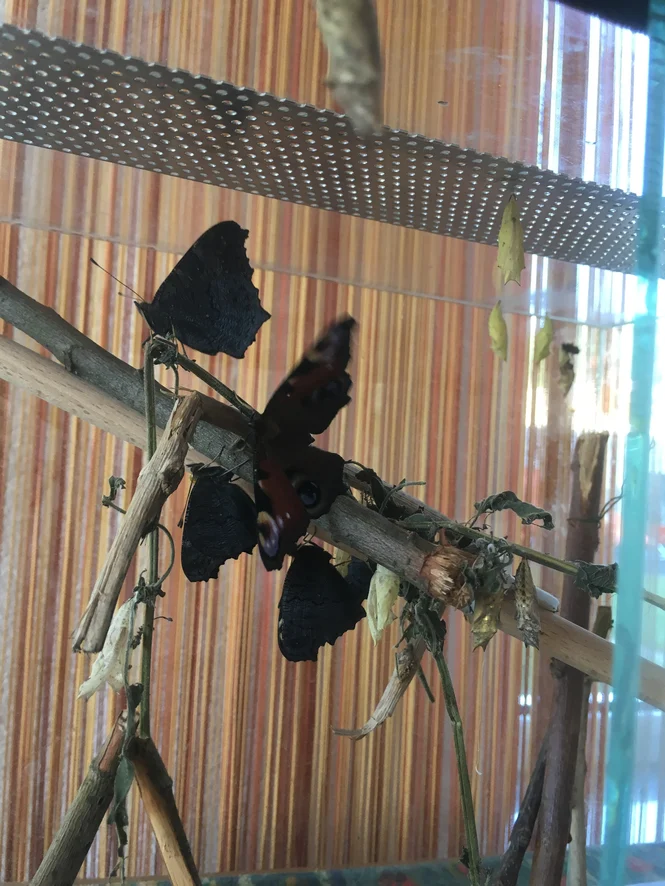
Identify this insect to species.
Aglais io
